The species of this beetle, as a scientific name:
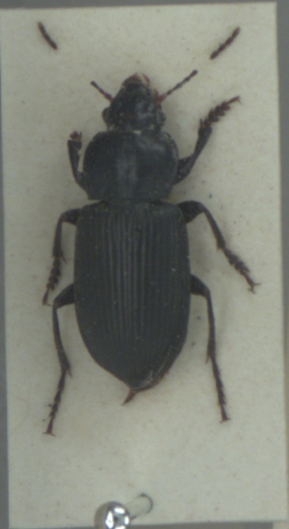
Anisodactylus binotatus
